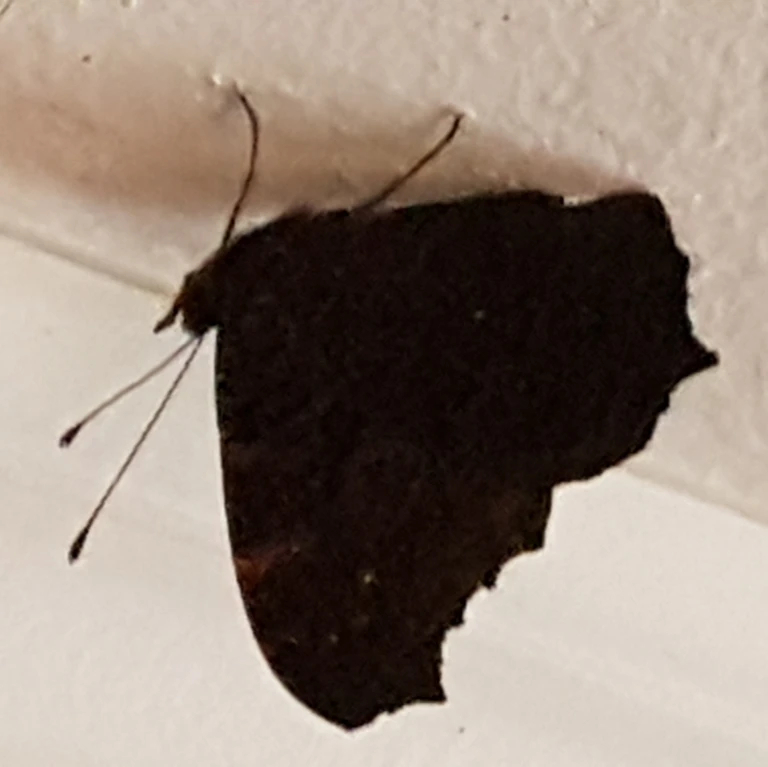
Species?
Aglais io
